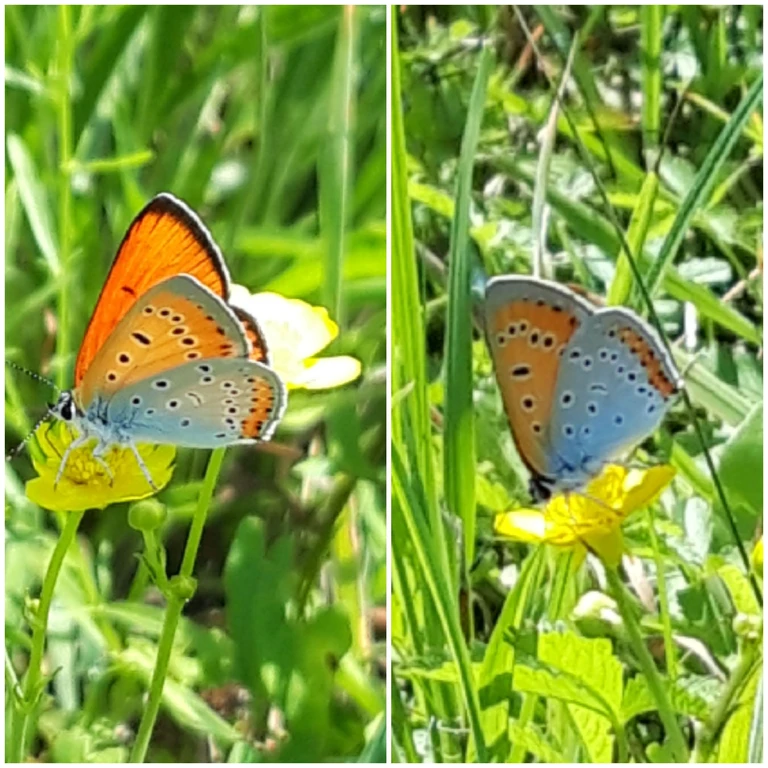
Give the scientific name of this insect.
Lycaena dispar
